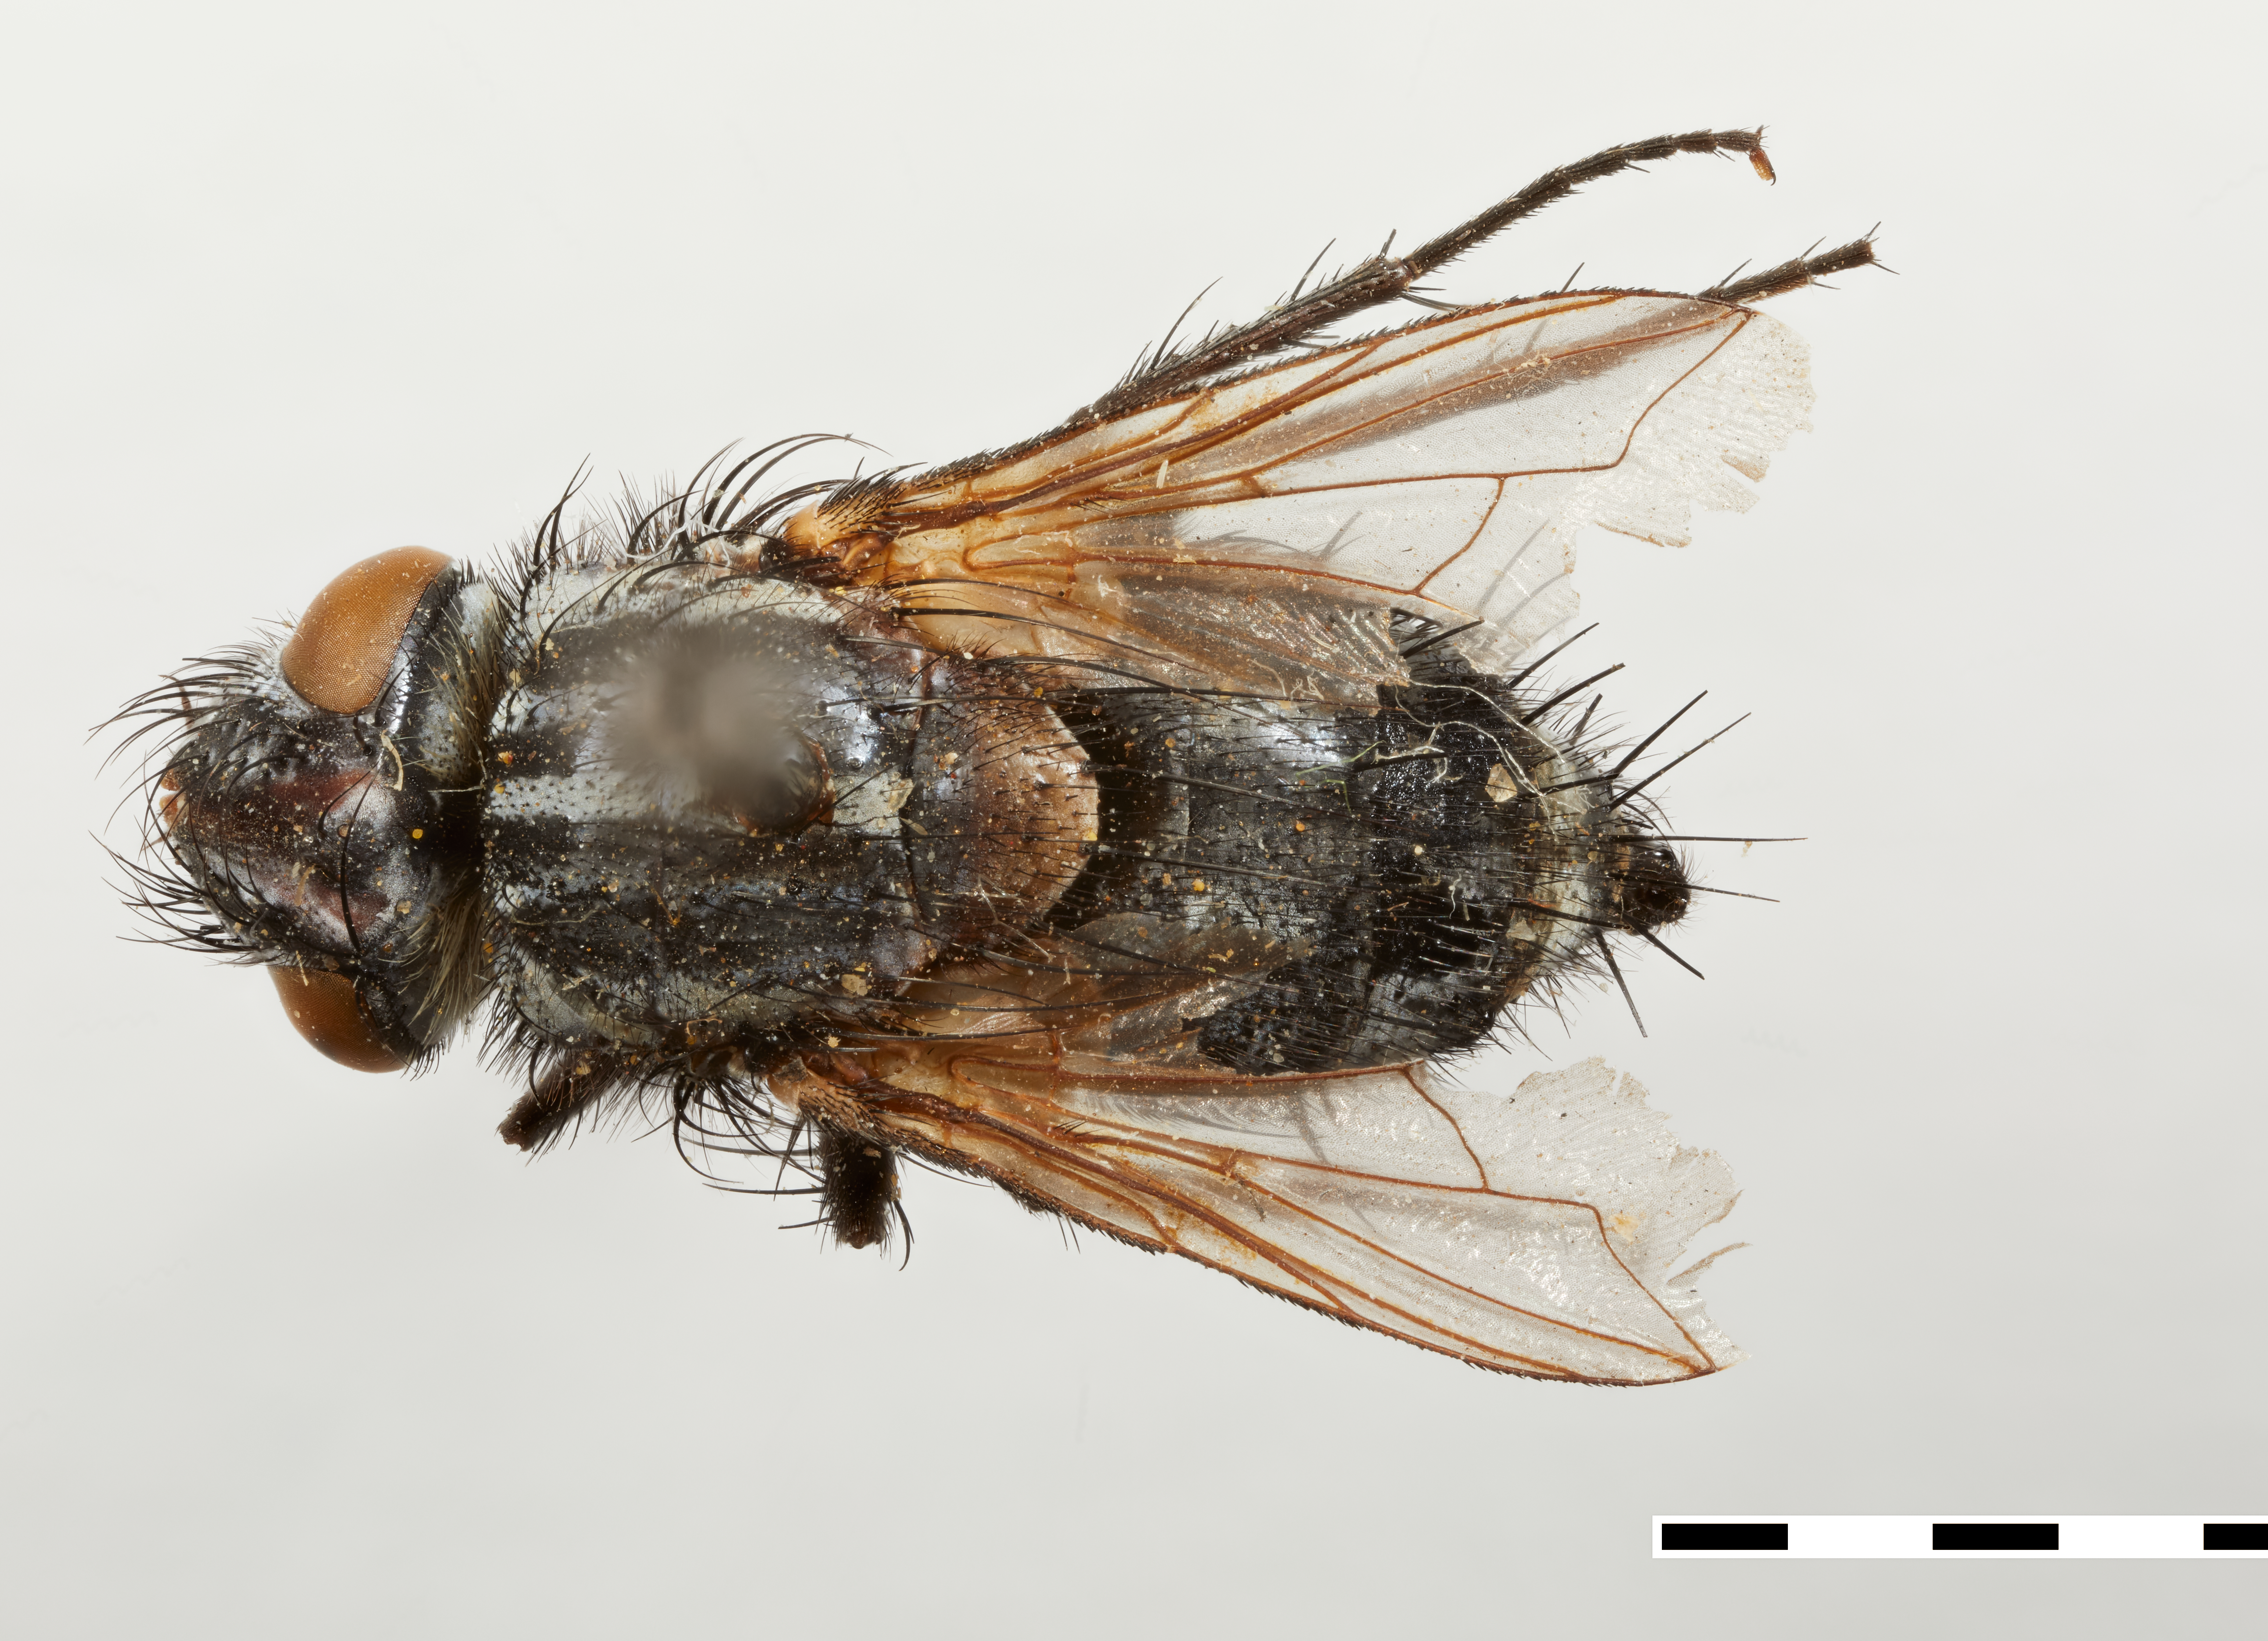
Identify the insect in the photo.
Araucosimus bullocki
